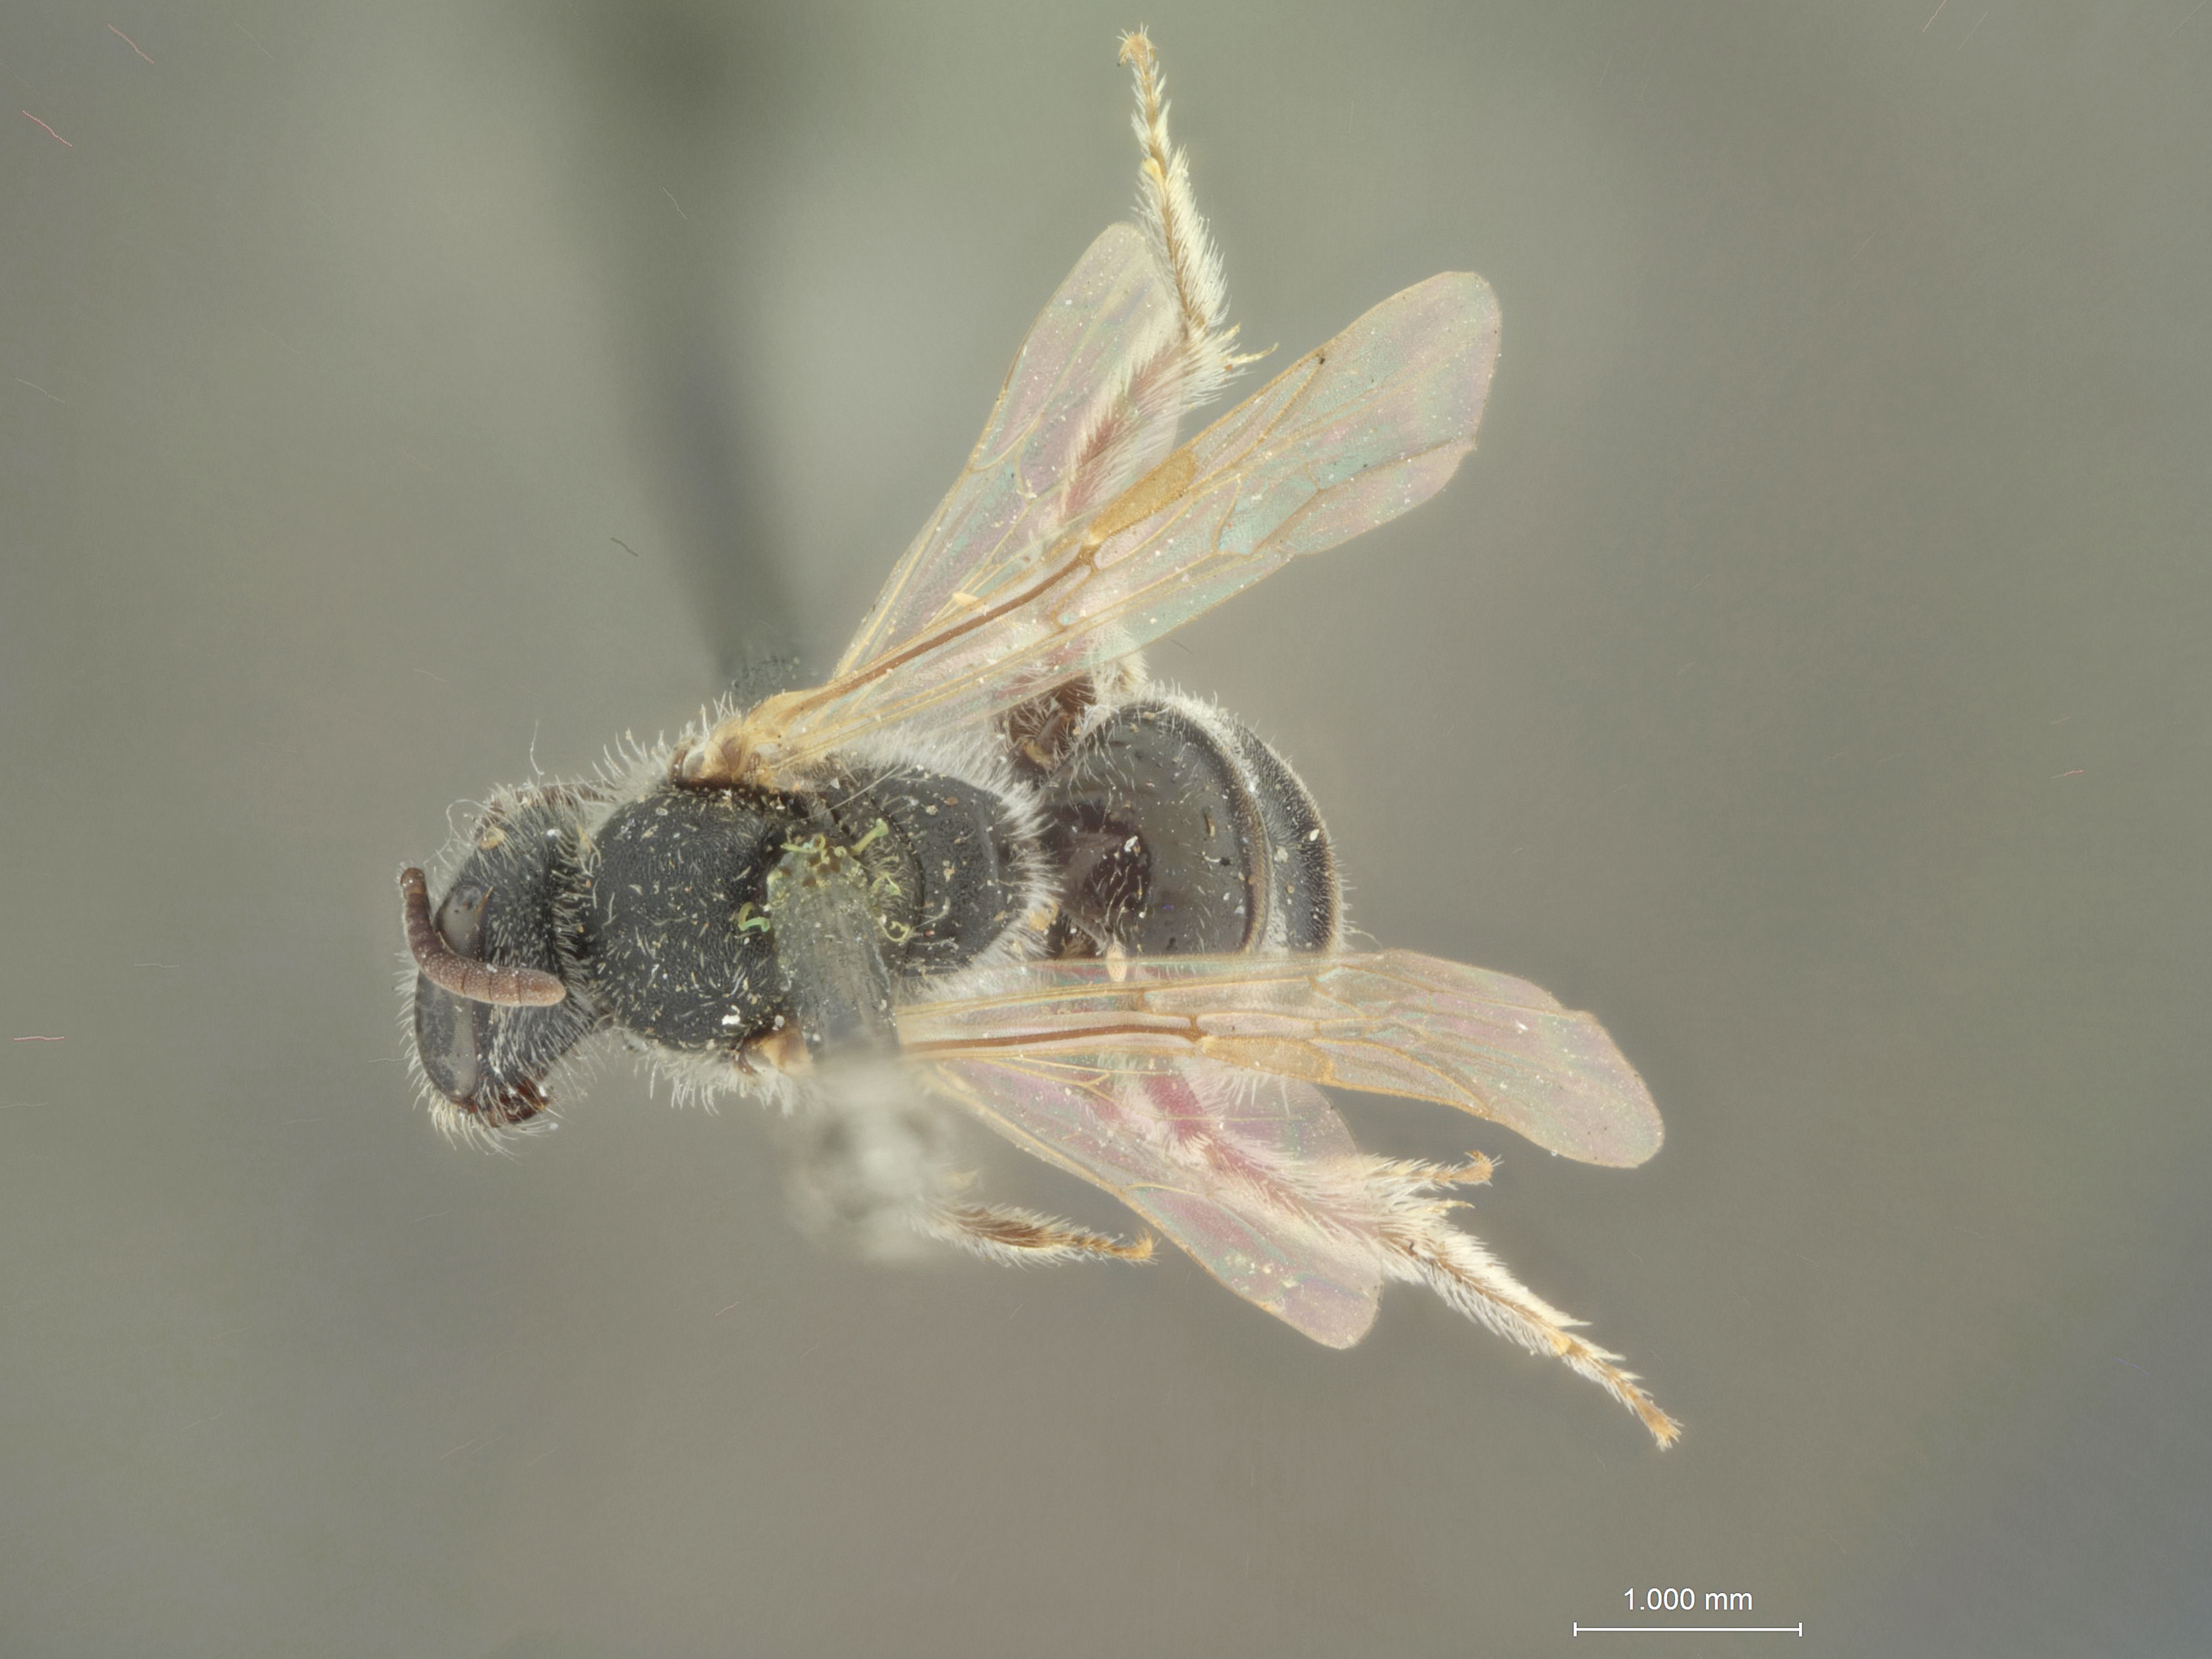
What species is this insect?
Halictus nigrescens
